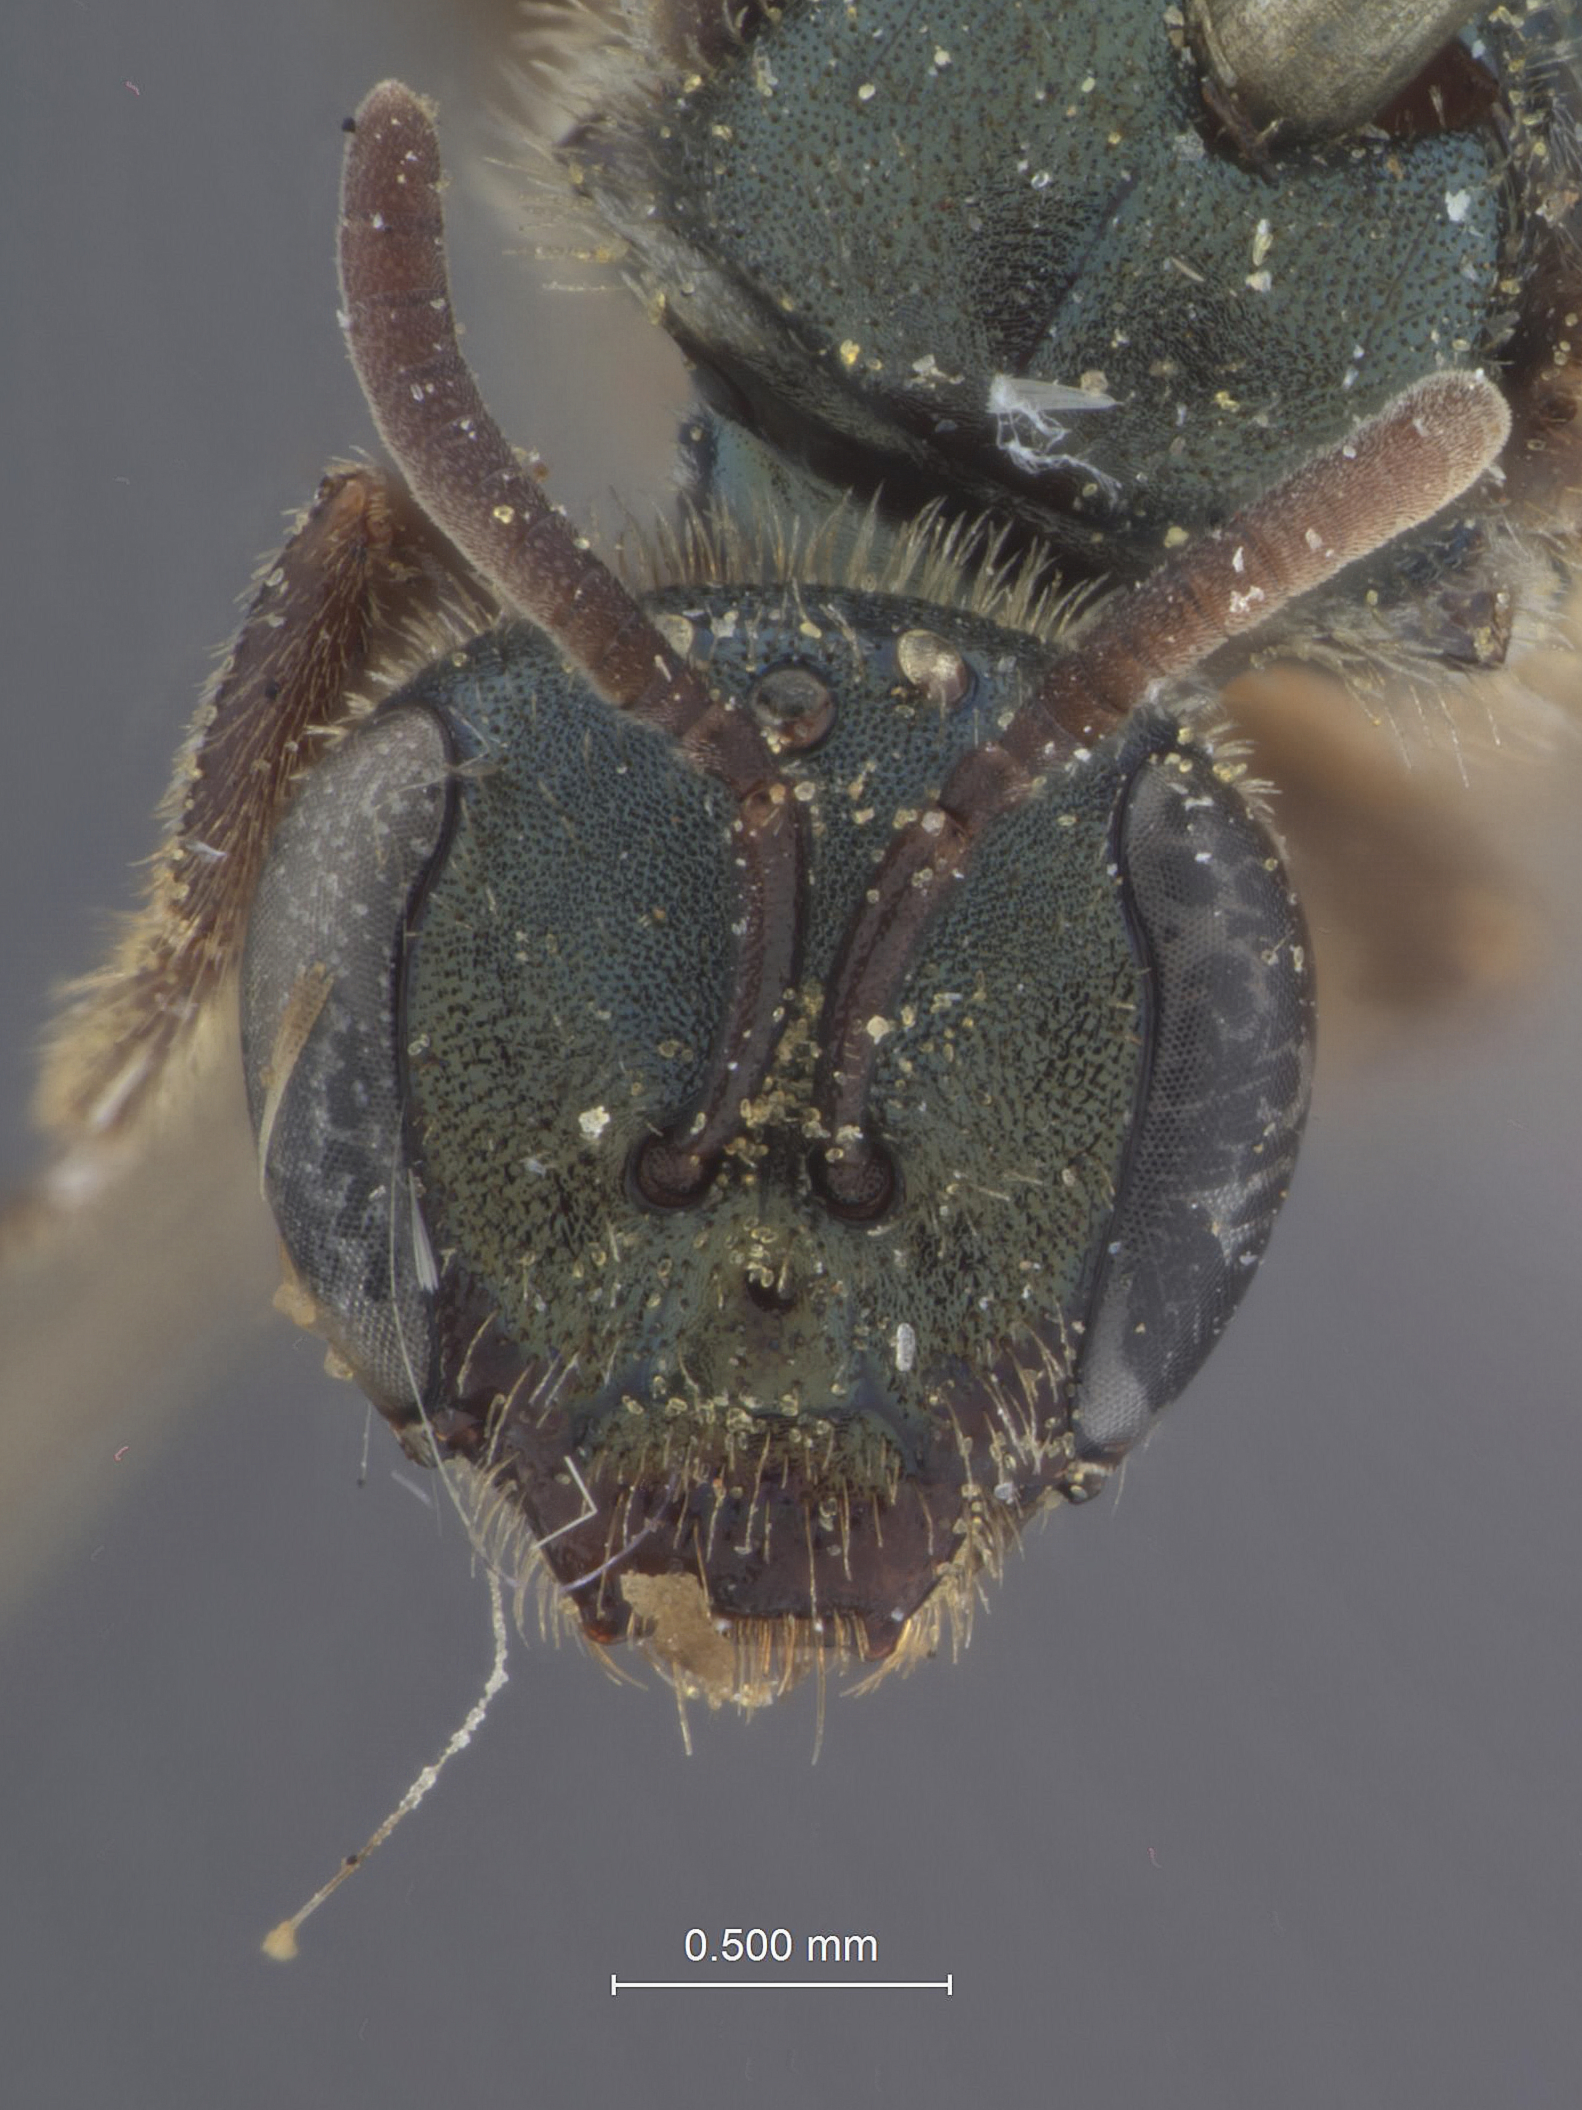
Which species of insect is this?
Halictus sedi
